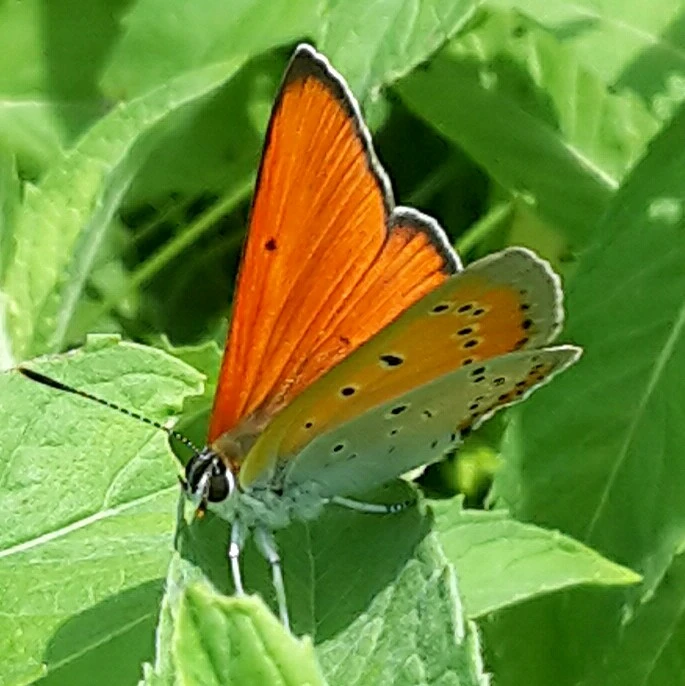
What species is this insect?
Lycaena dispar
